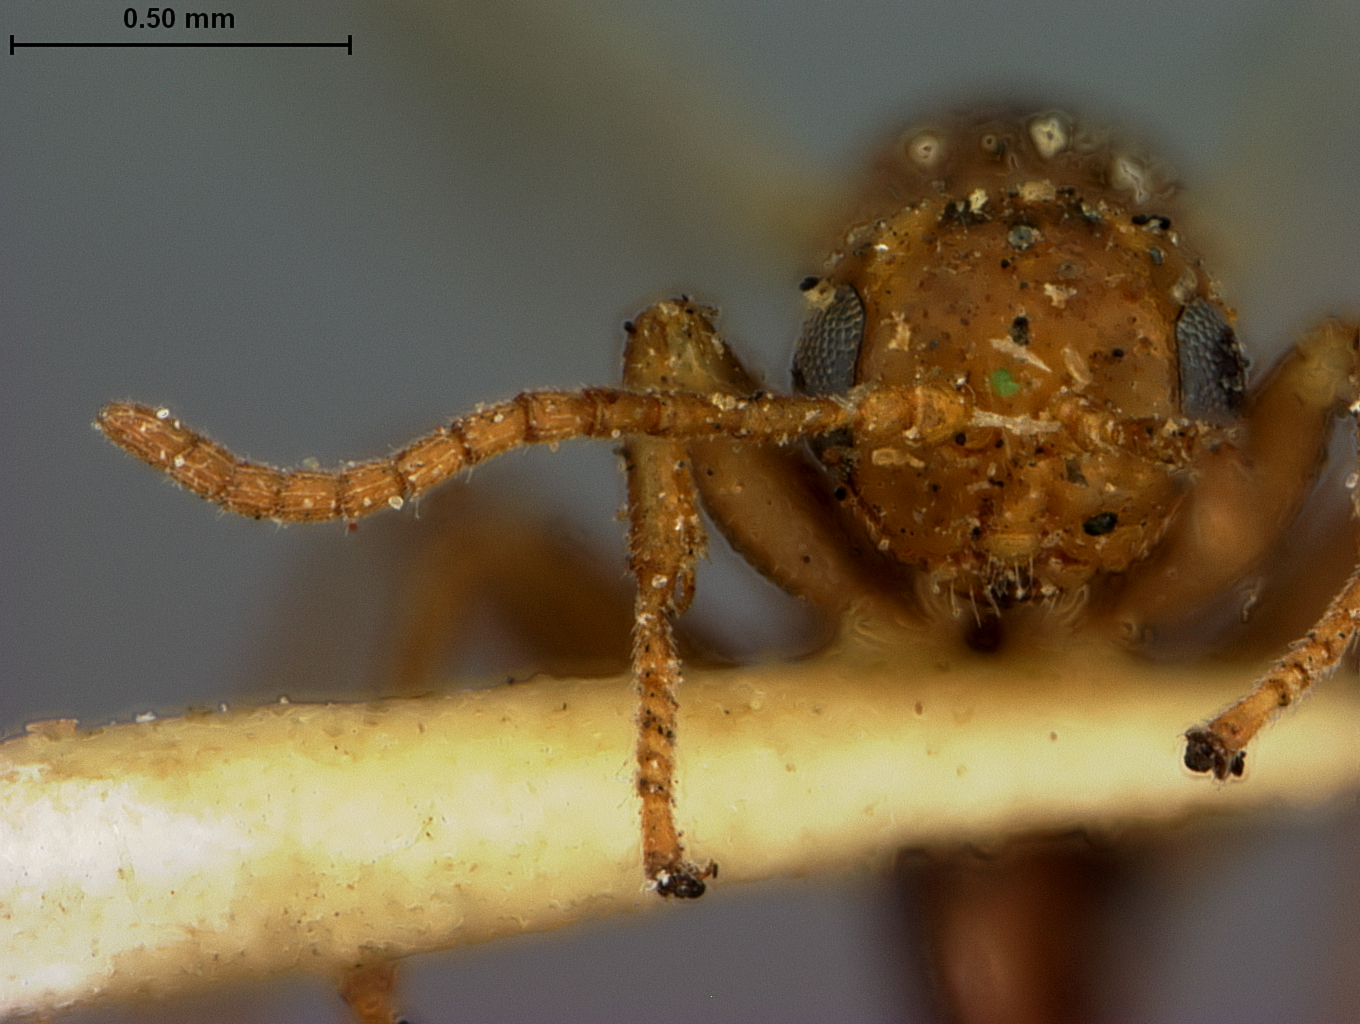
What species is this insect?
Dryophanta pulchripennis
